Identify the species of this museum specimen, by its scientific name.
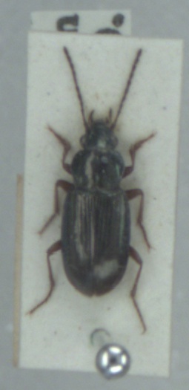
Pogonus chalceus
